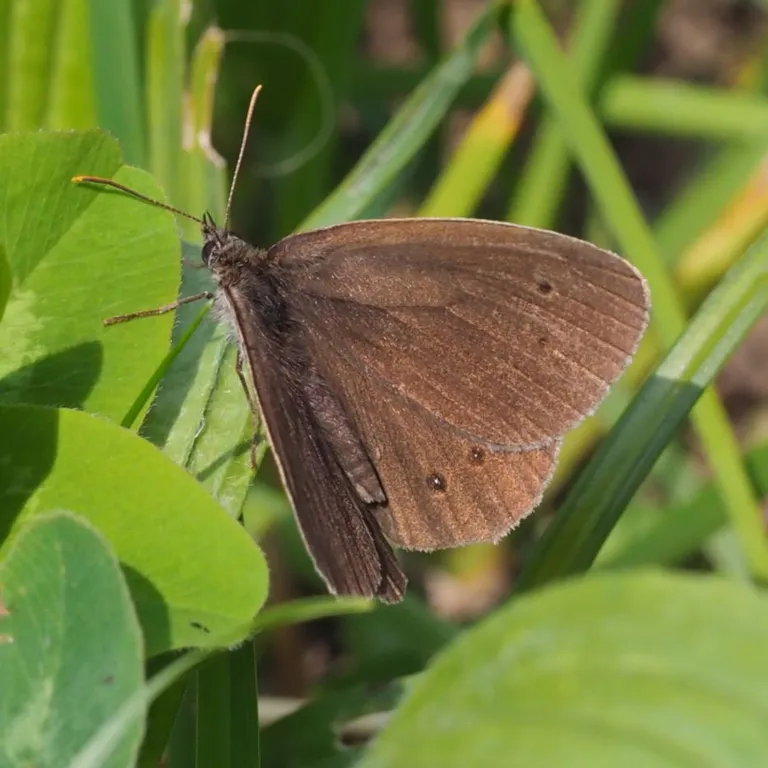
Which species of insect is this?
Aphantopus hyperantus
